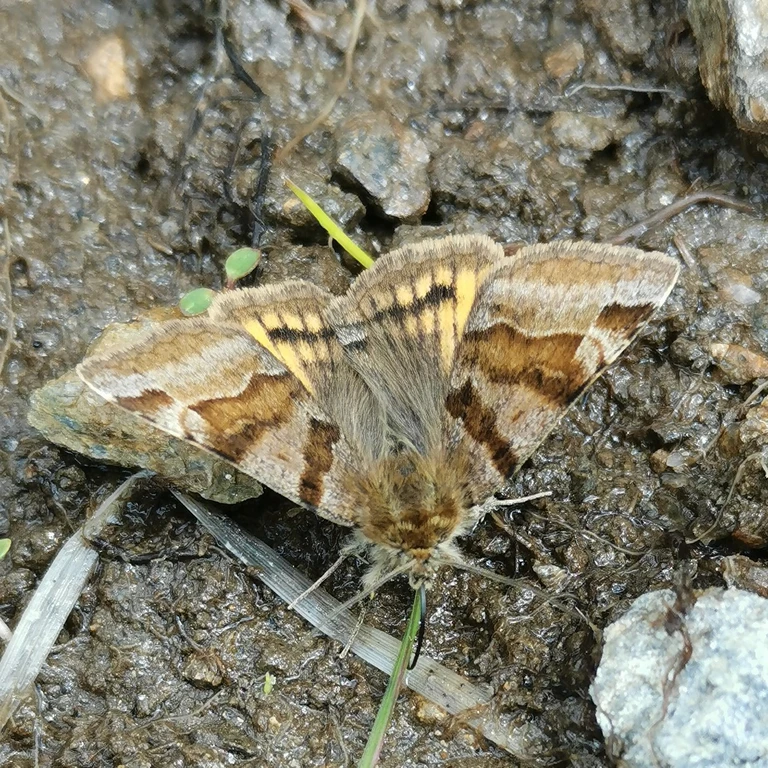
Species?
Euclidia glyphica
